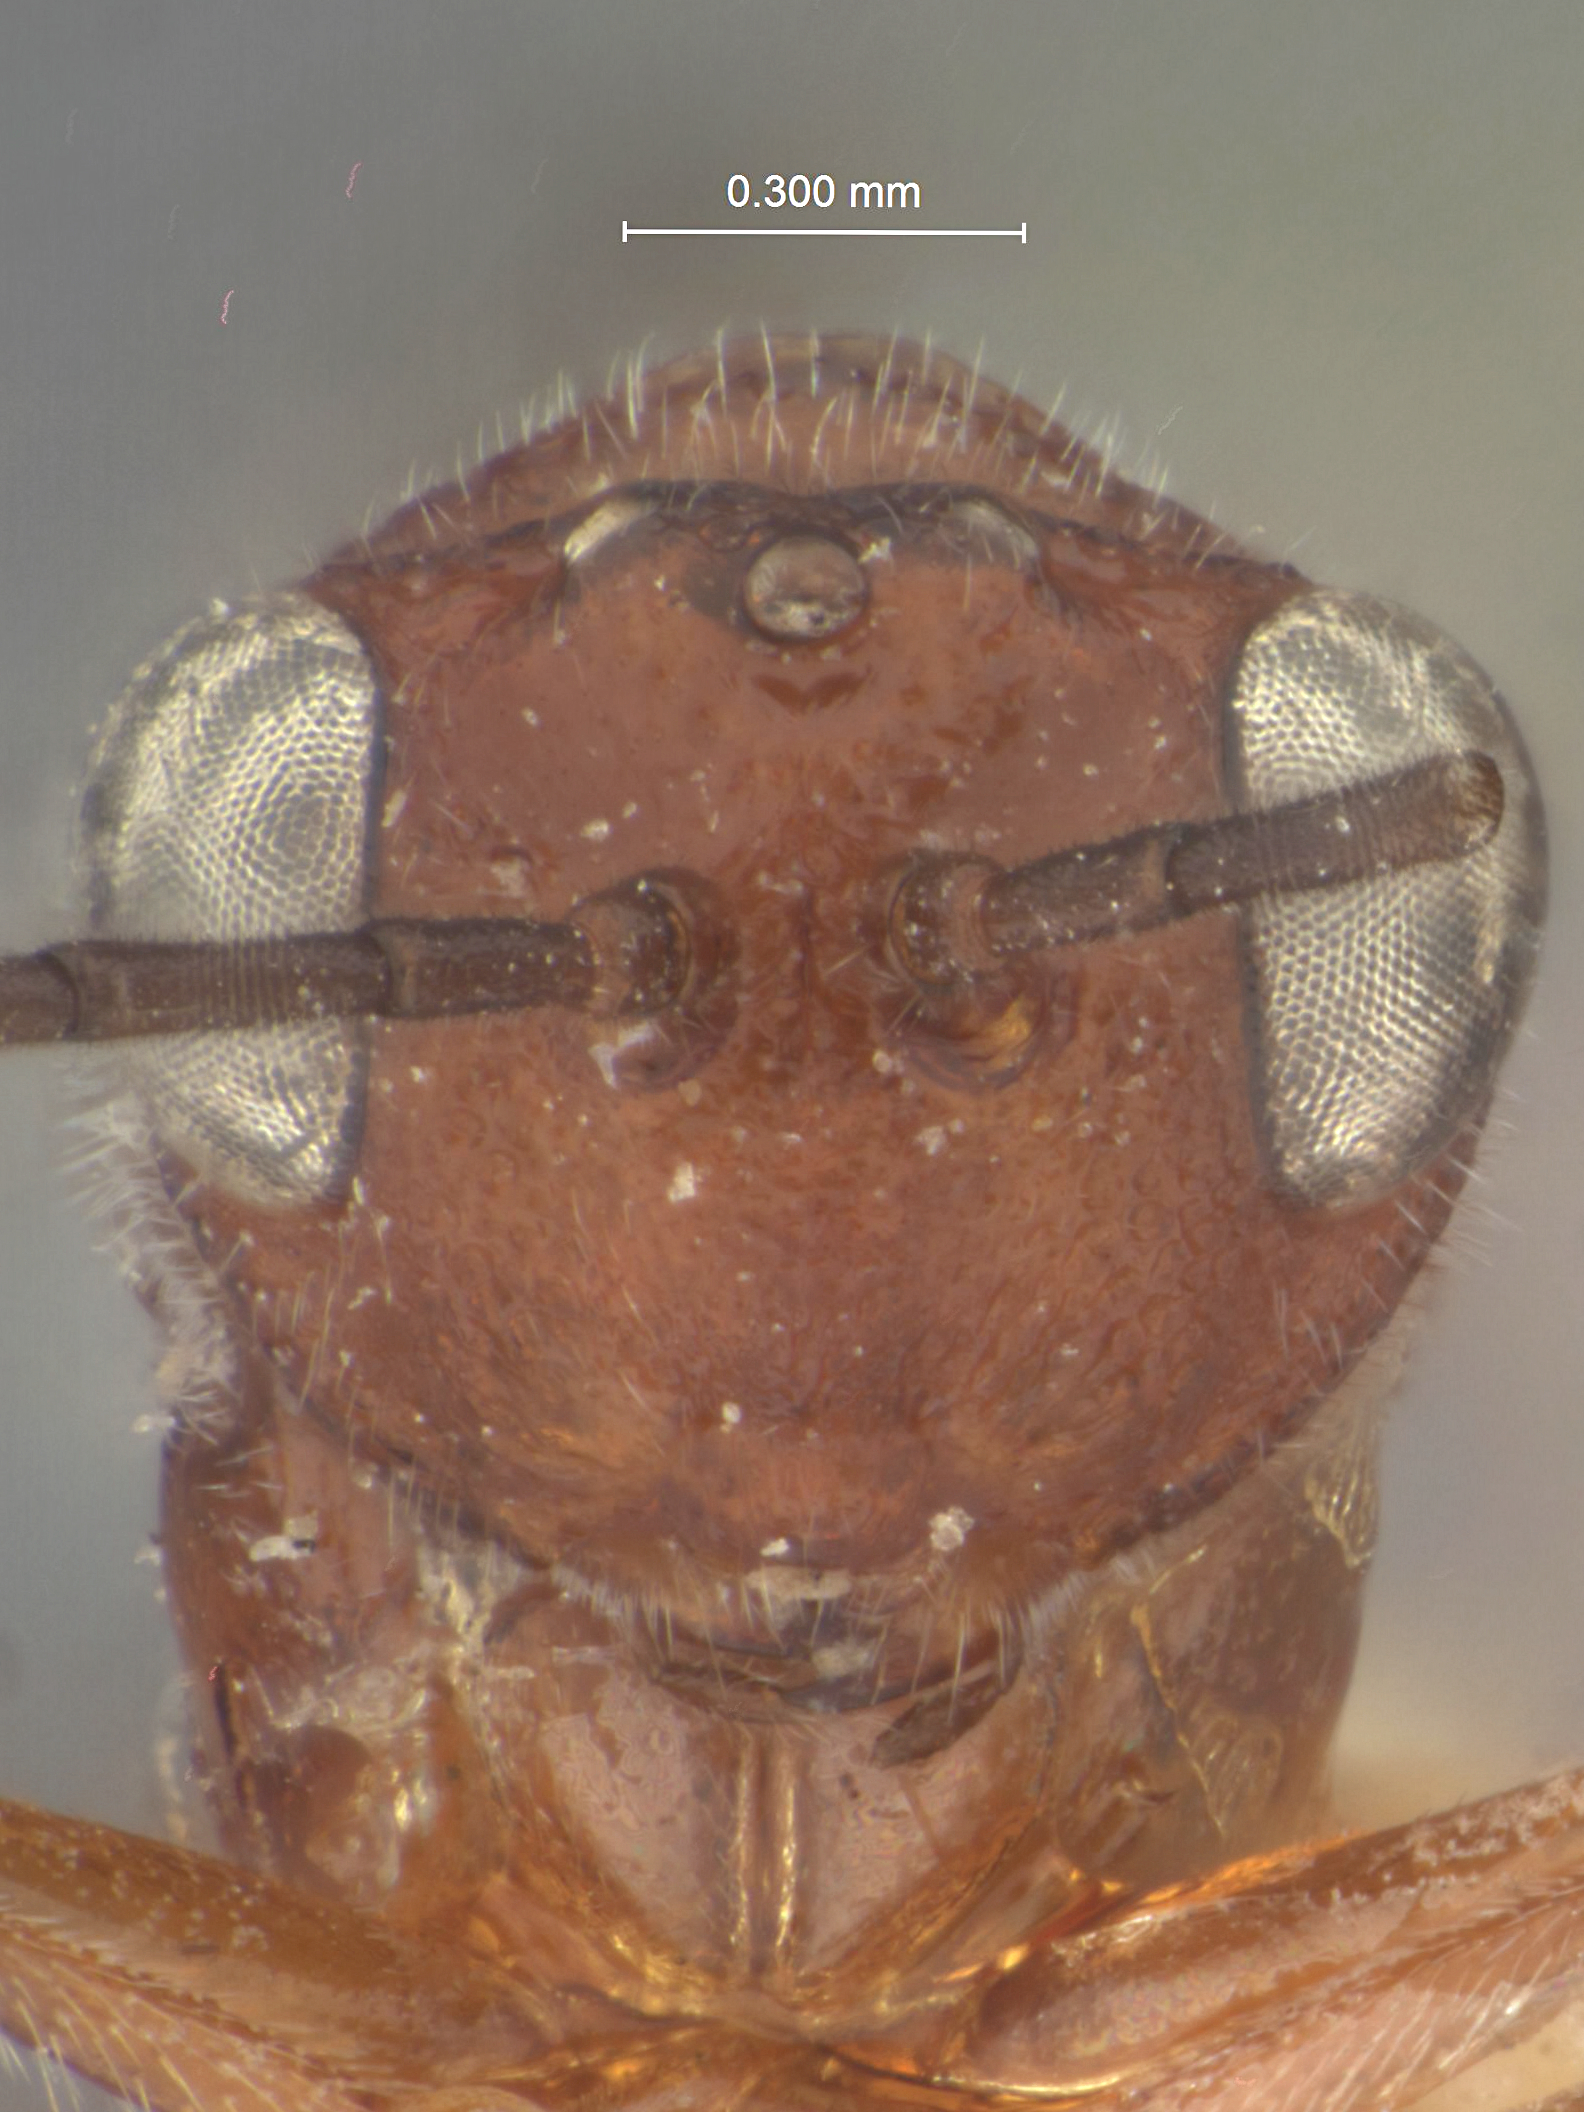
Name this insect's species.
Kiefferiella acmaeodera
